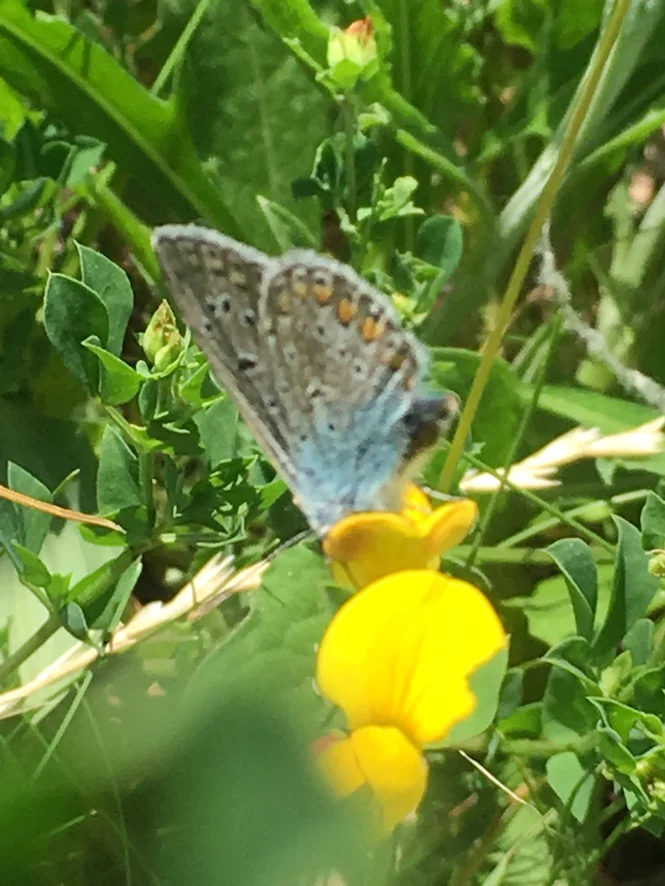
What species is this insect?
Polyommatus icarus
